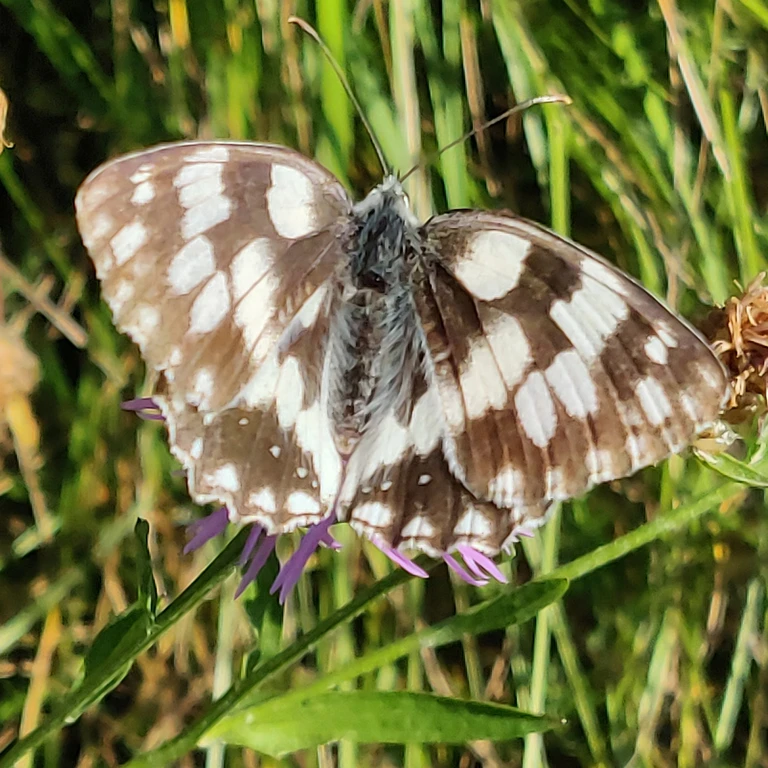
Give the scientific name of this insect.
Melanargia galathea
